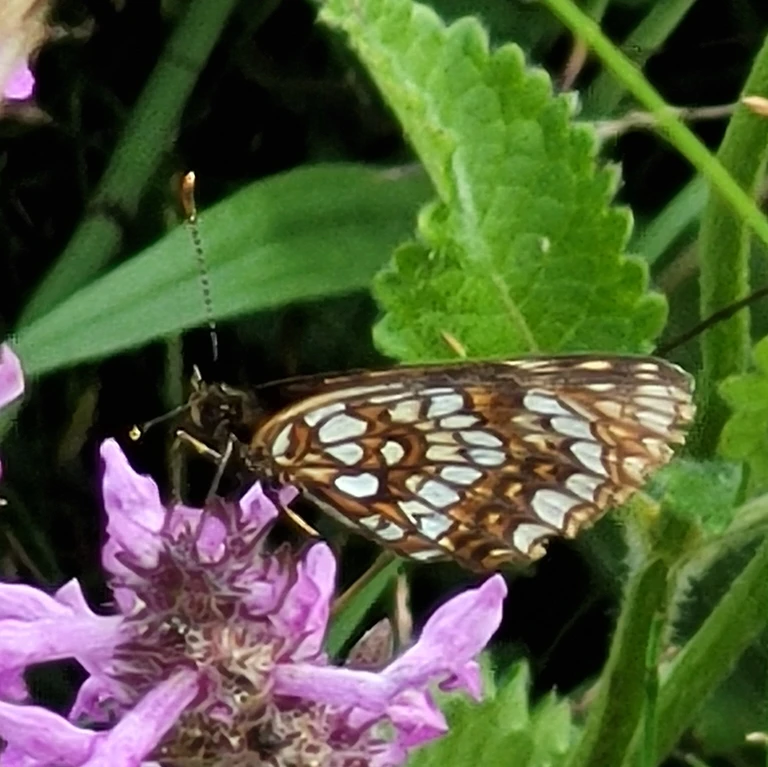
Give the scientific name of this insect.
Melitaea diamina
